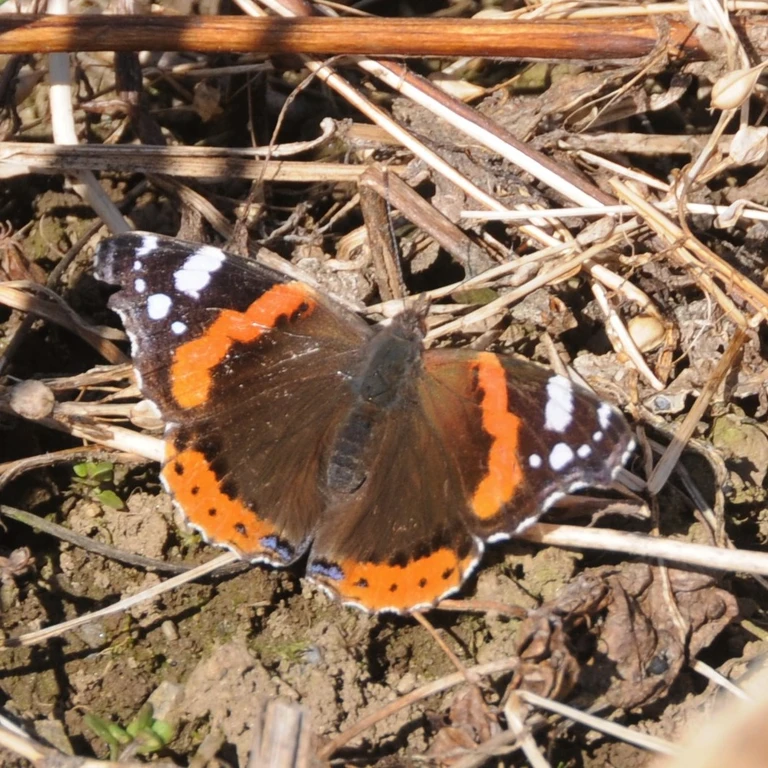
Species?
Vanessa atalanta
